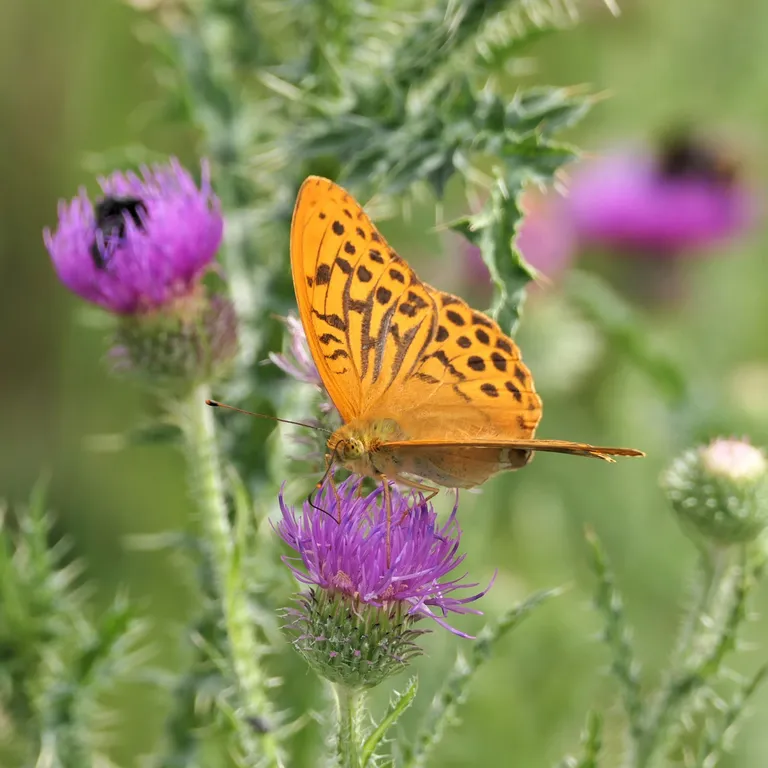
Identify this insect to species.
Argynnis paphia
